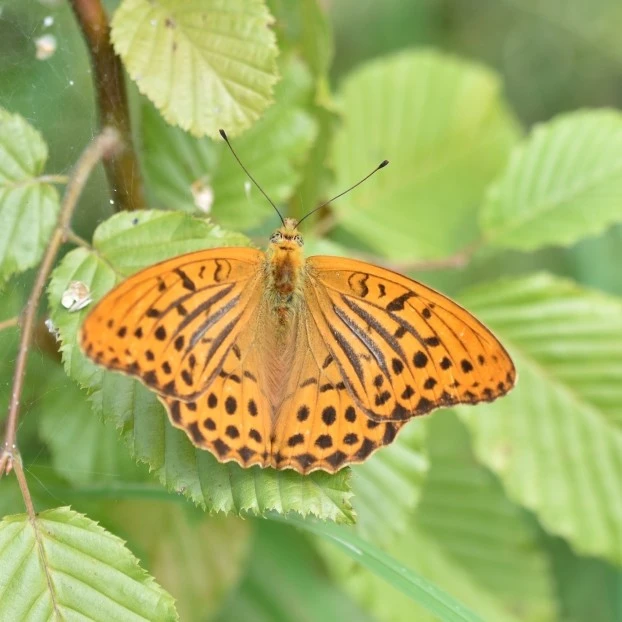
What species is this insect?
Argynnis paphia
